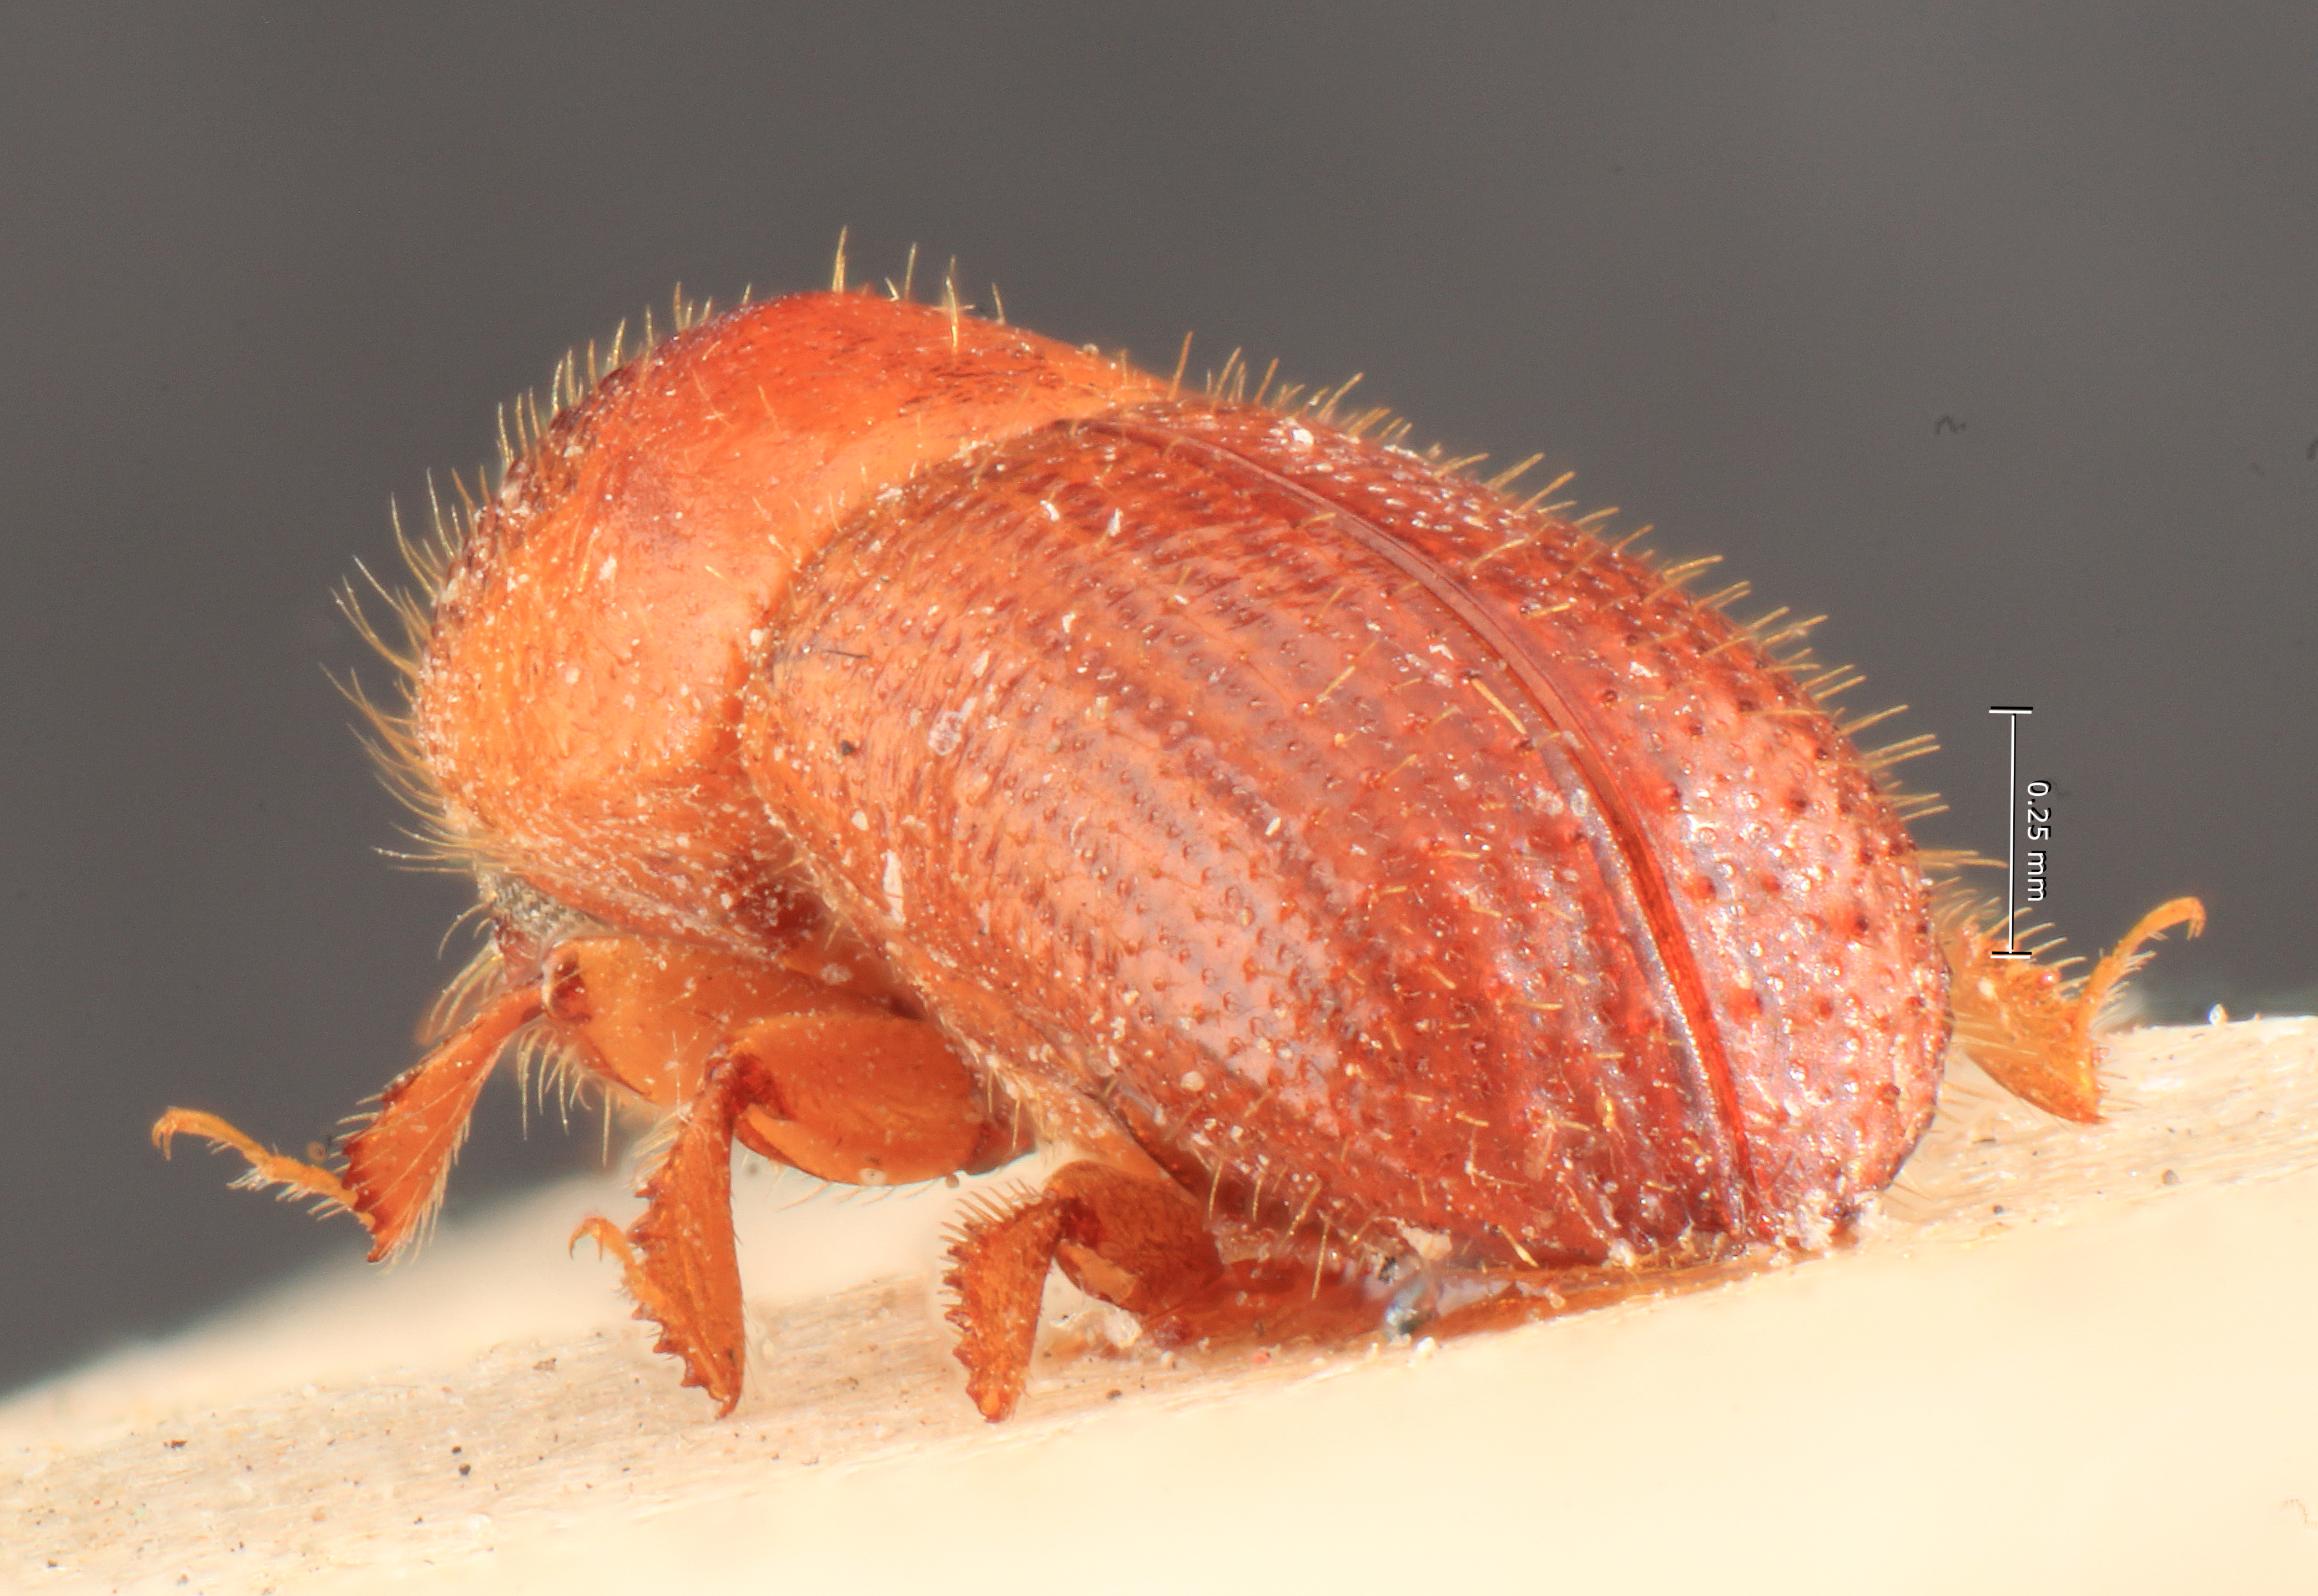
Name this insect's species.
Xyleborus convexicauda
